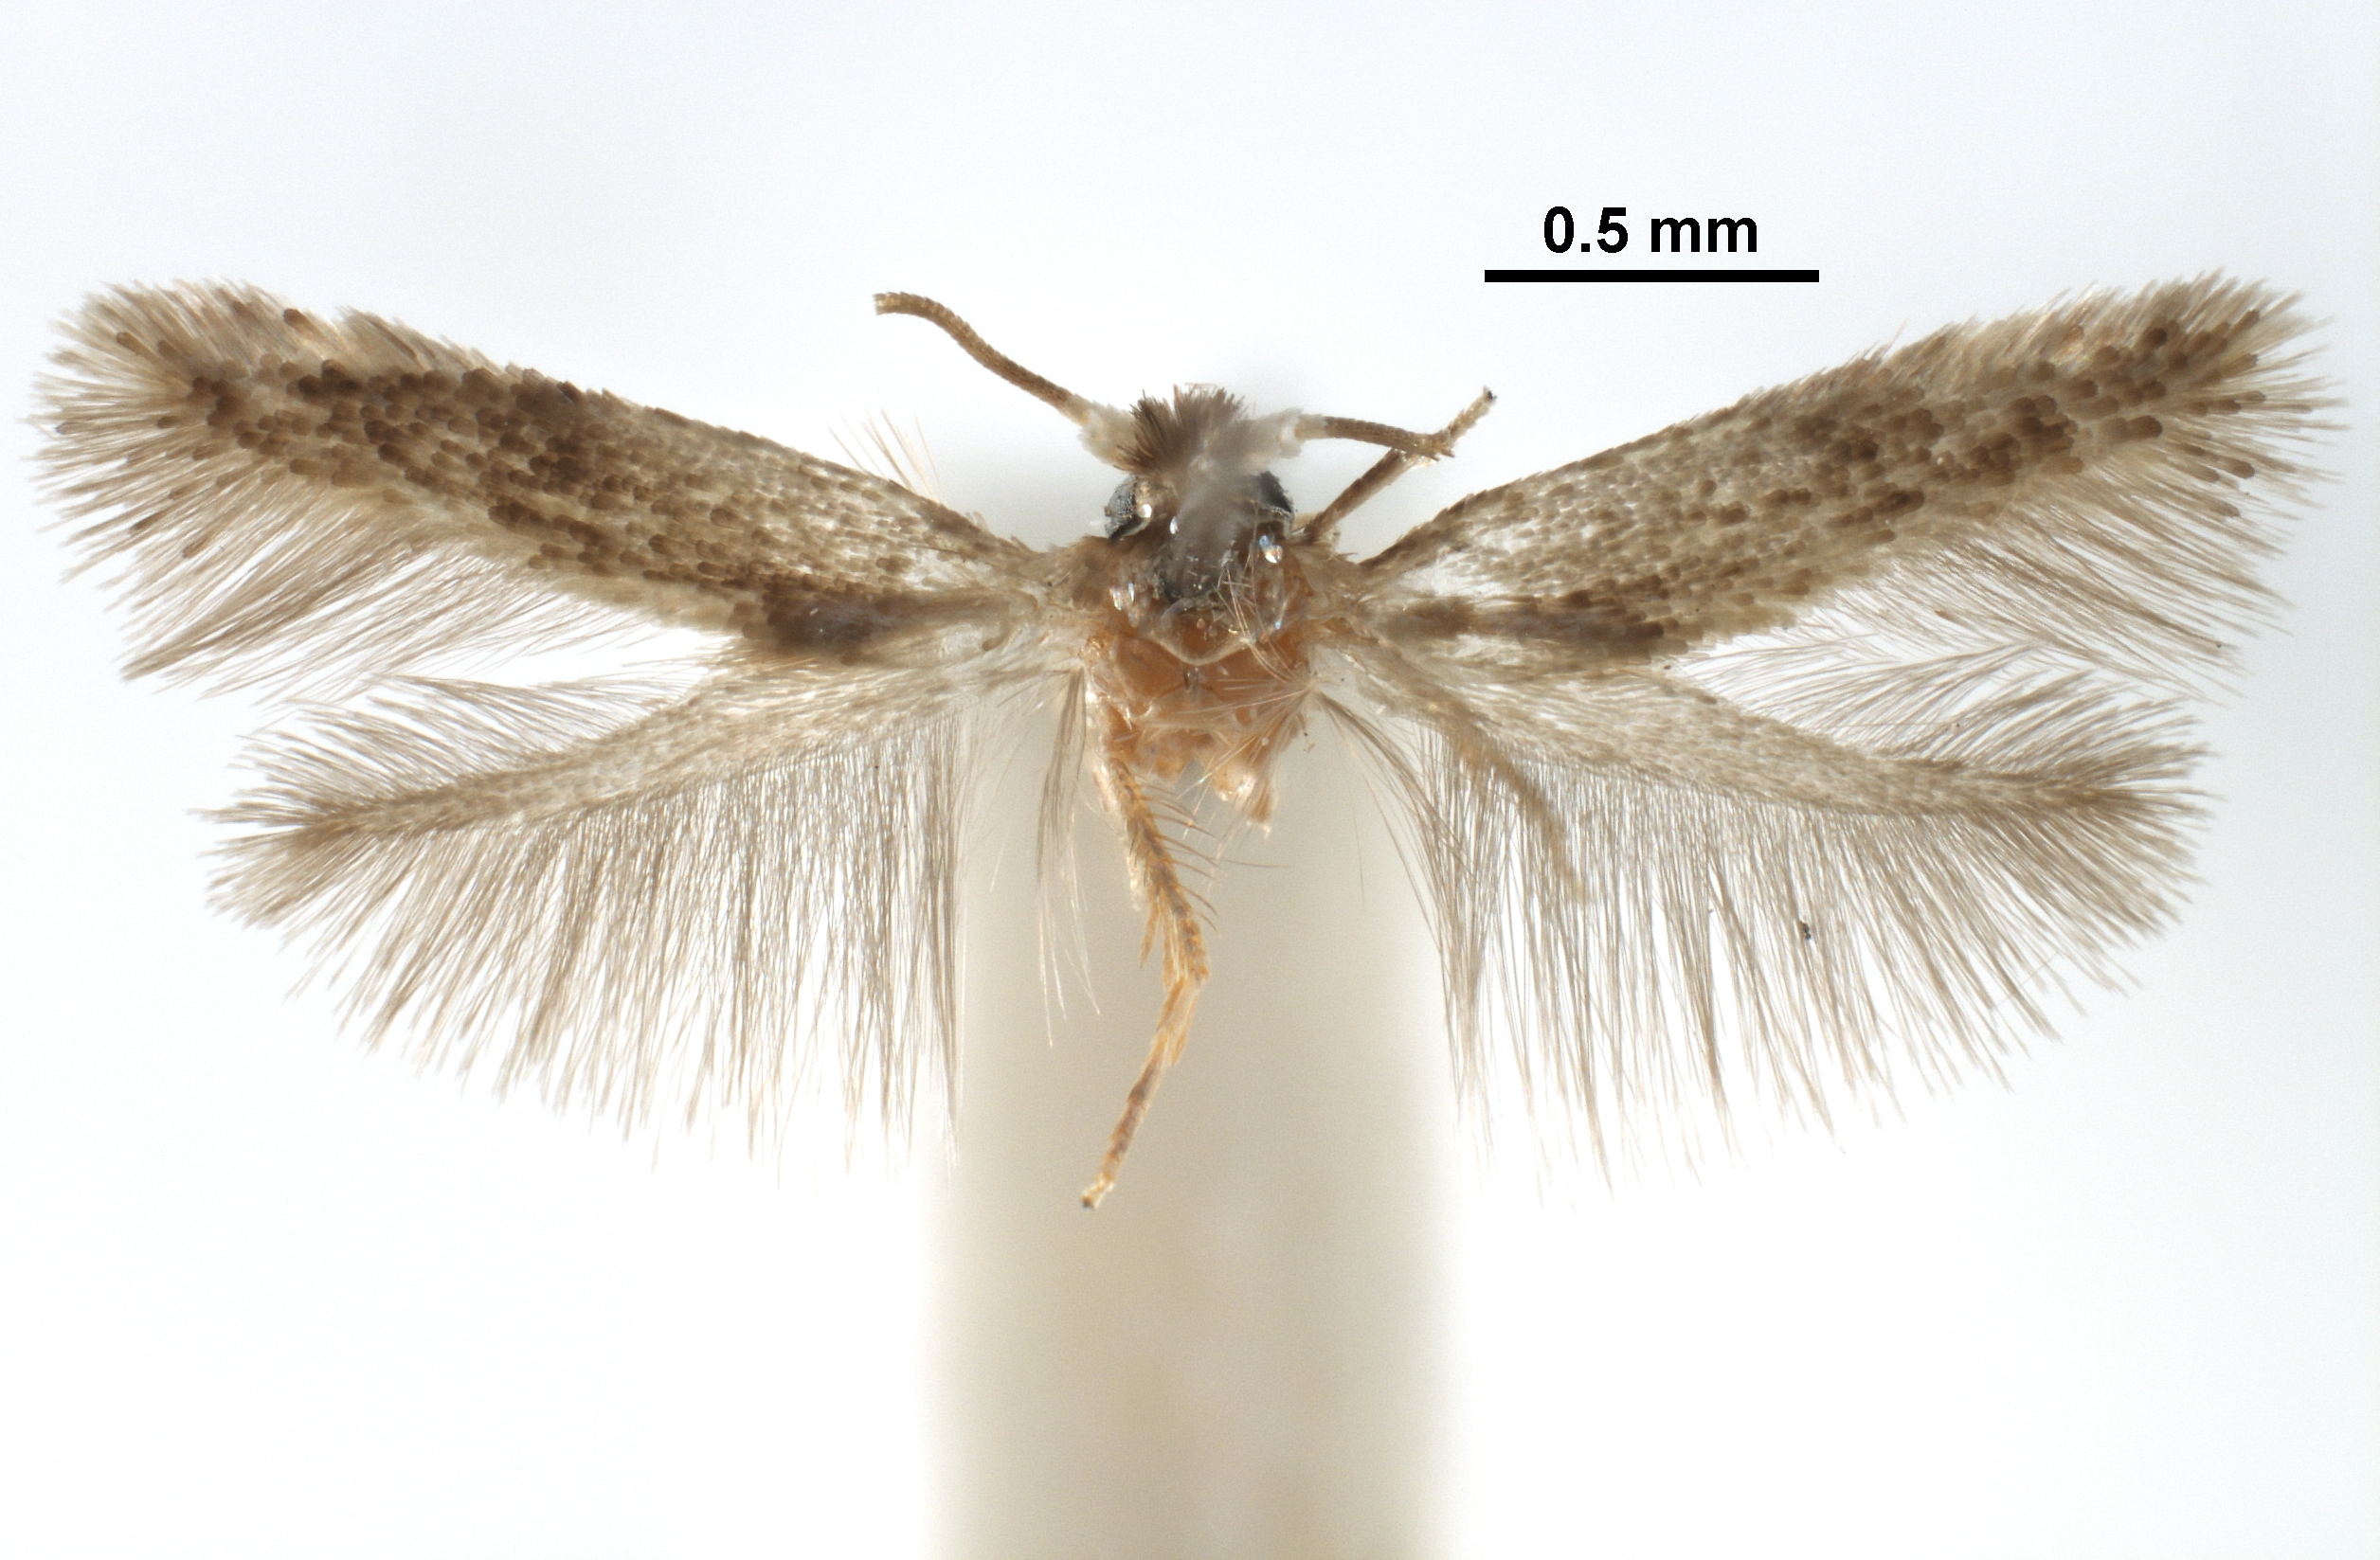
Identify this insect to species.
Zimmermannia liebwerdella
